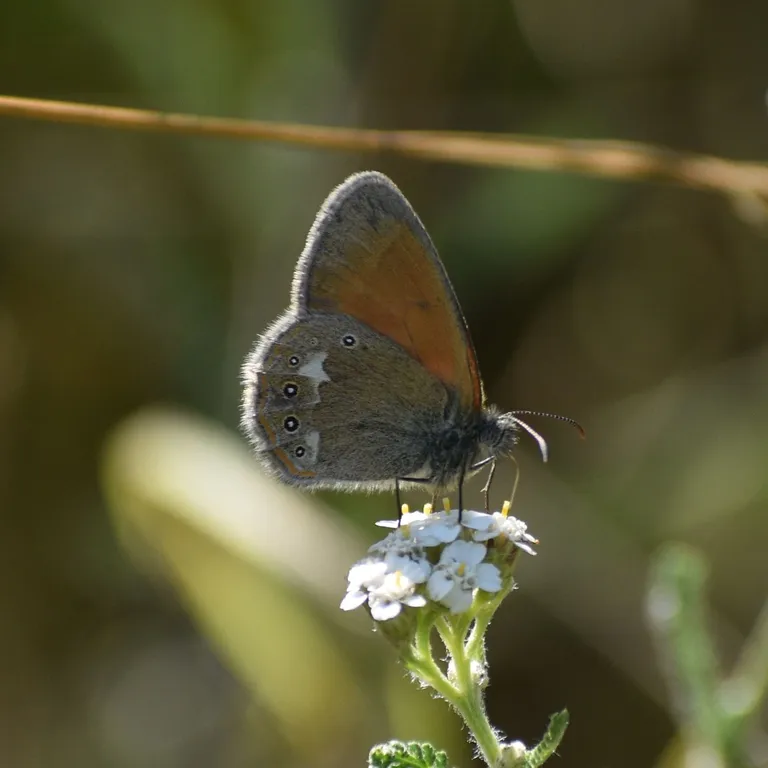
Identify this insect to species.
Coenonympha glycerion (also Coenonympha iphis)
